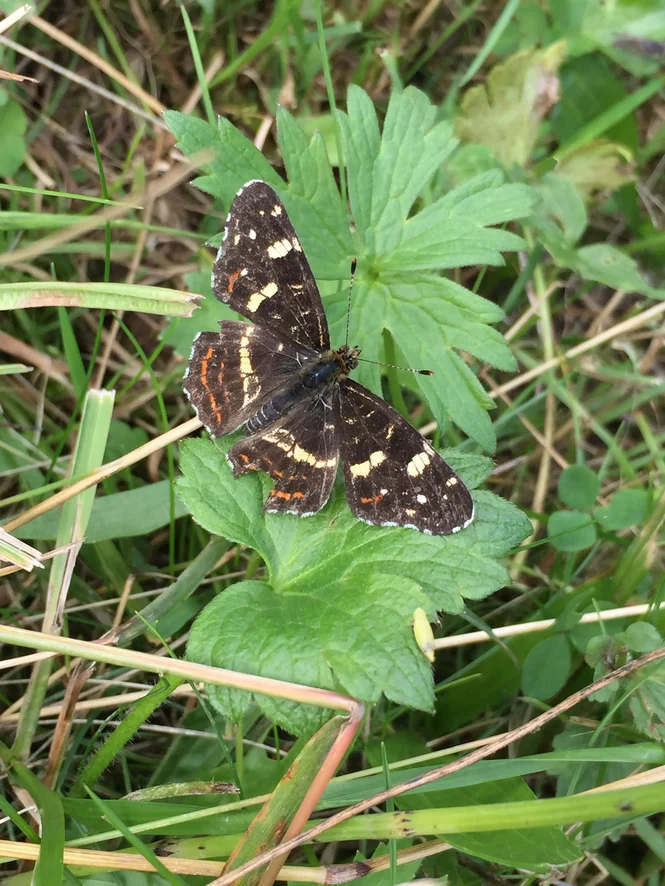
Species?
Araschnia levana
